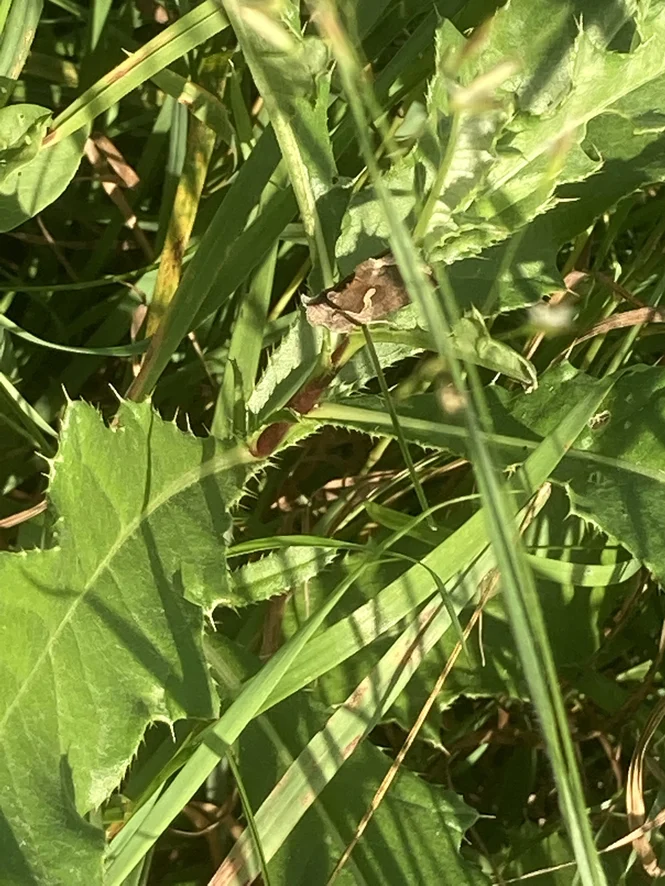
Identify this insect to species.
Autographa gamma
